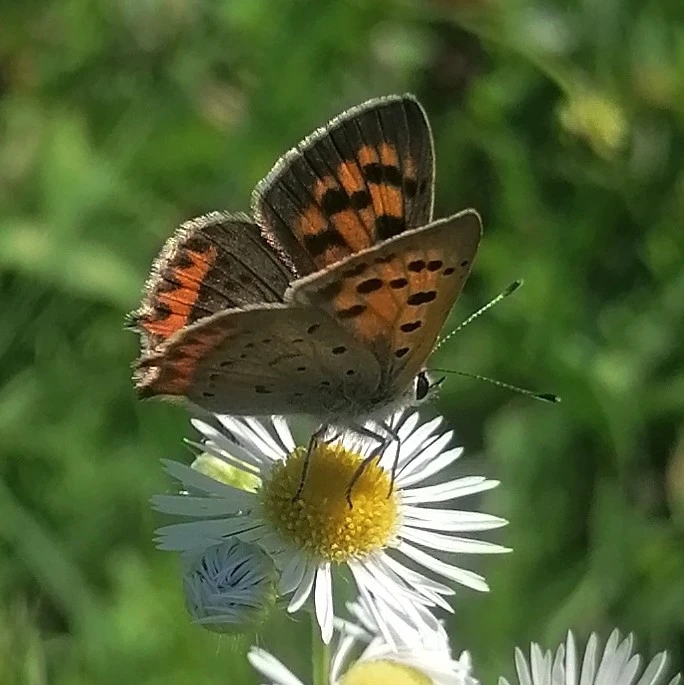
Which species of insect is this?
Lycaena phlaeas
